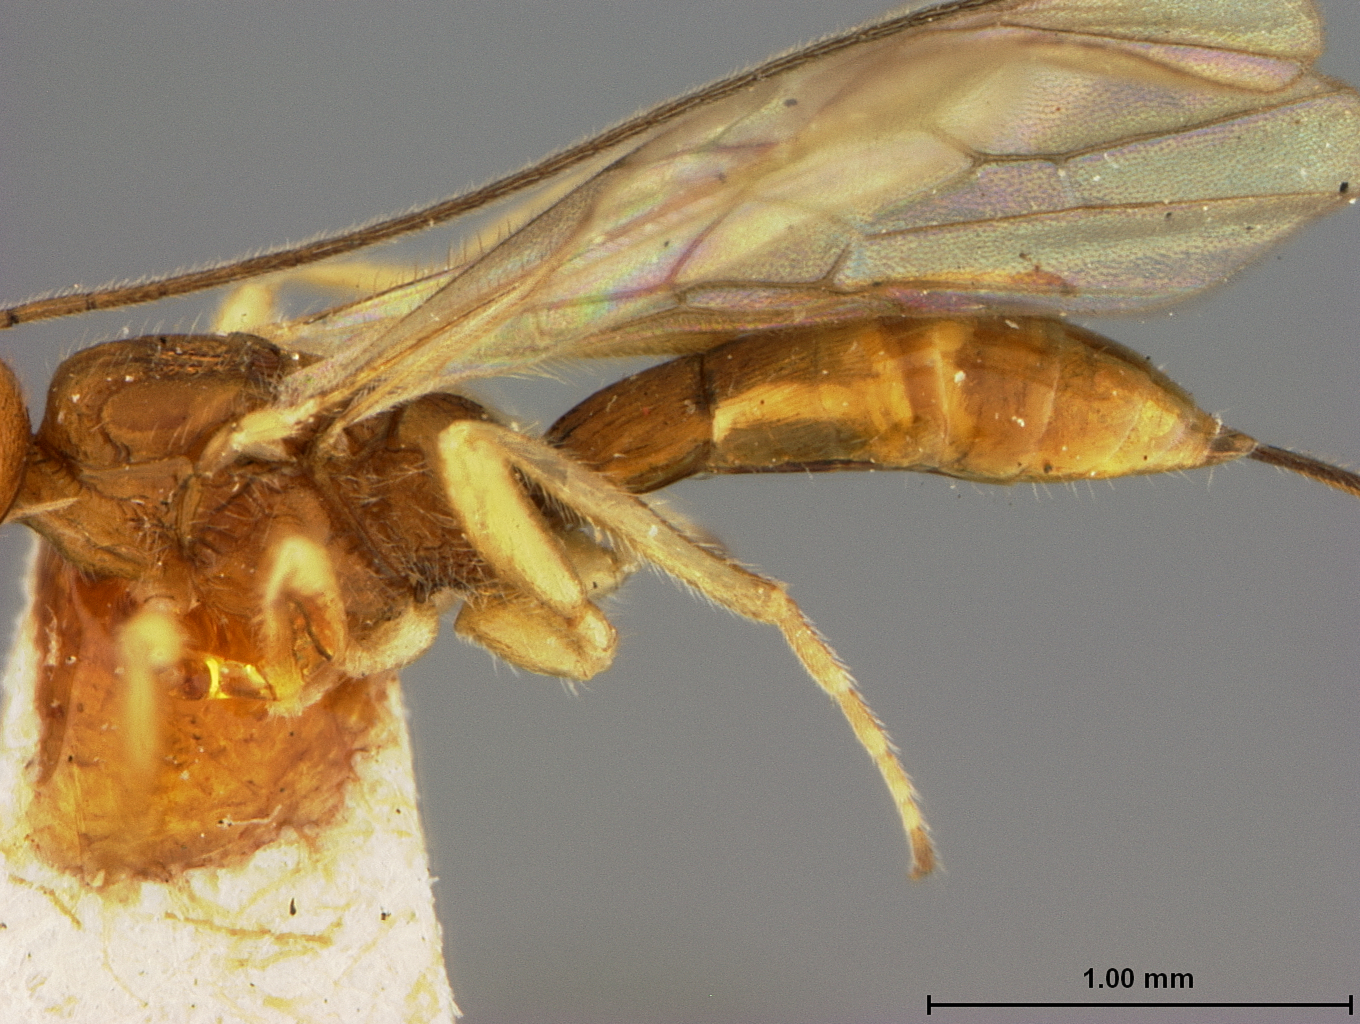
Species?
Caenophanes hylotrupidis
